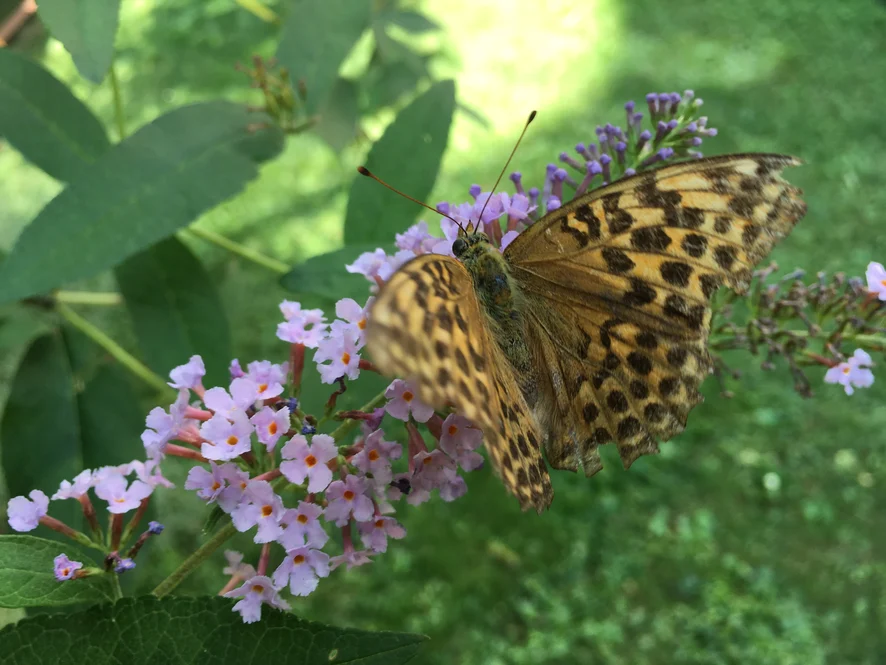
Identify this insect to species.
Argynnis paphia
